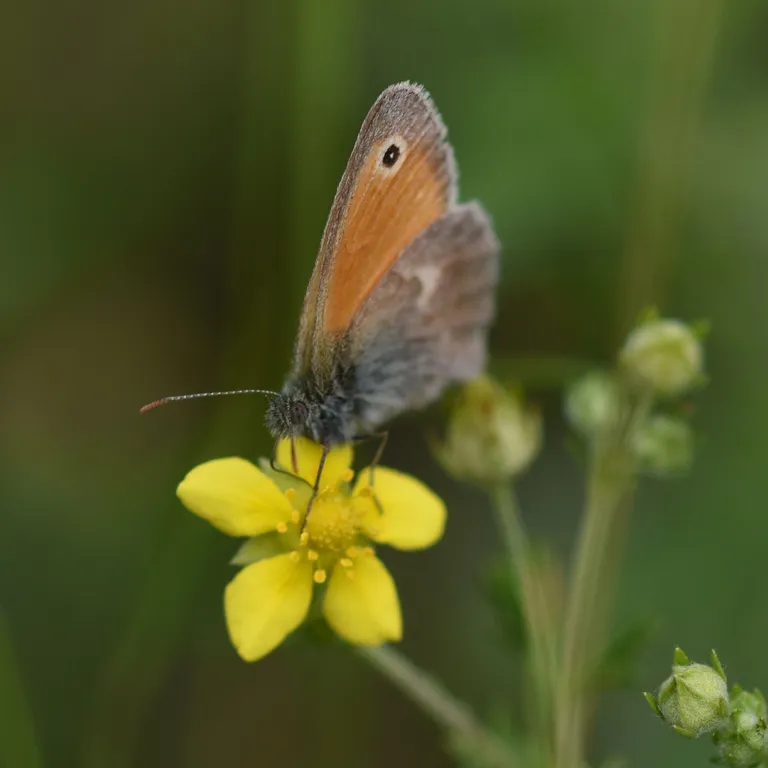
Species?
Coenonympha pamphilus
